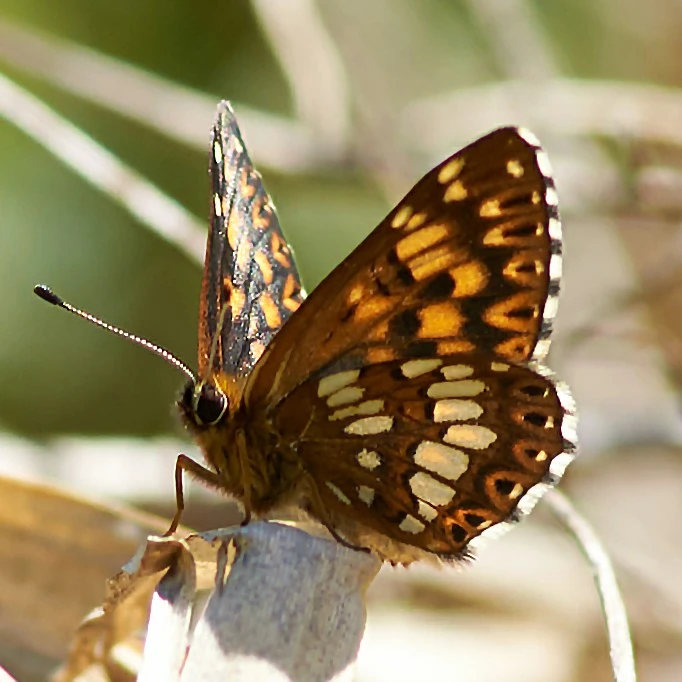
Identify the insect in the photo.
Hamearis lucina
